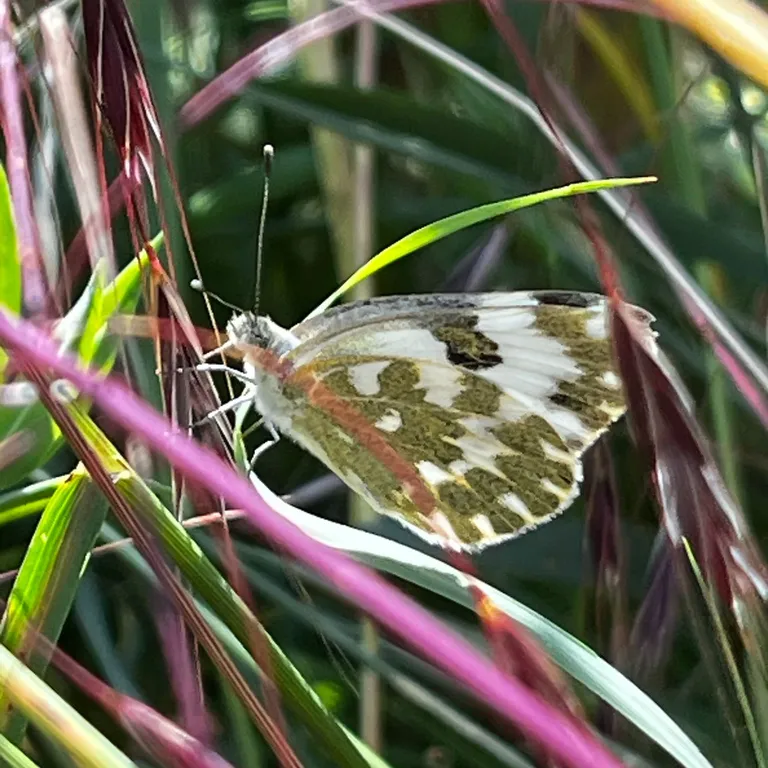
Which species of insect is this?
Pontia edusa
